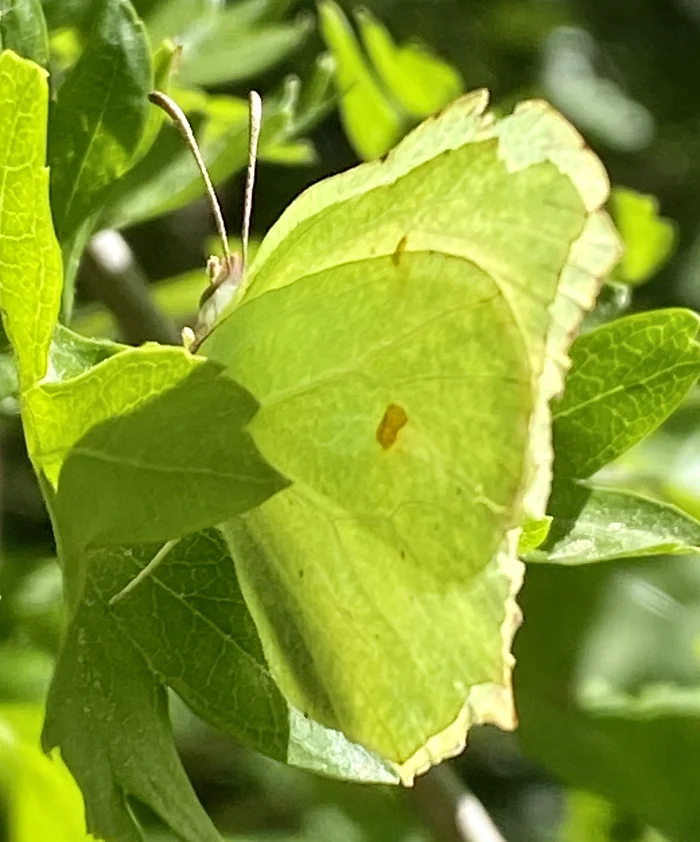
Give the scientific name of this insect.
Gonepteryx rhamni
